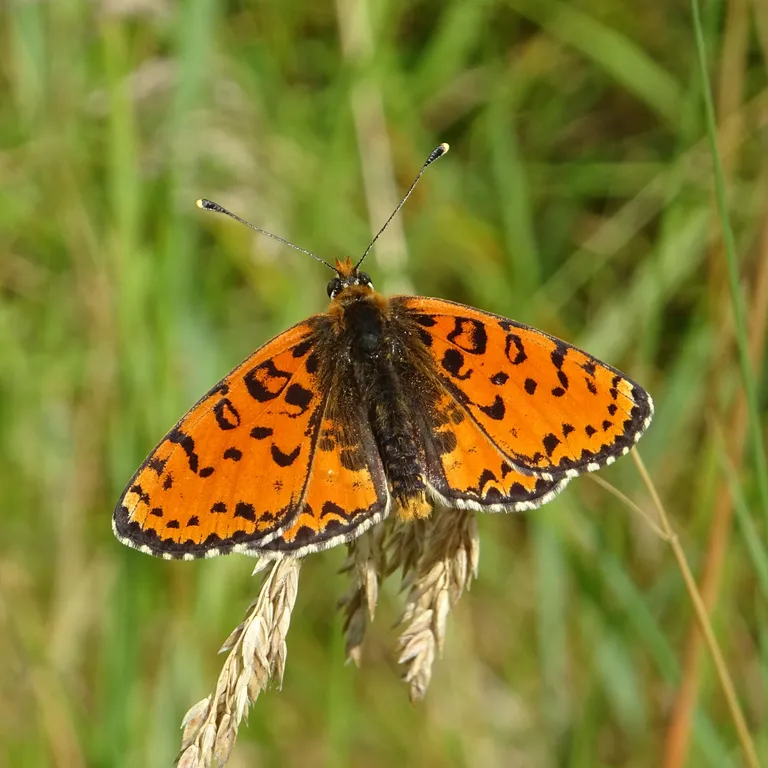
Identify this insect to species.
Melitaea didyma
